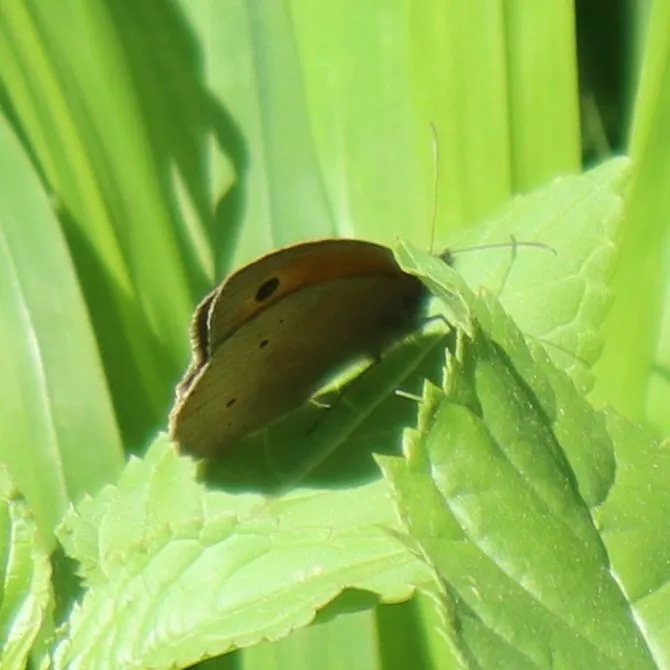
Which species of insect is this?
Maniola jurtina
